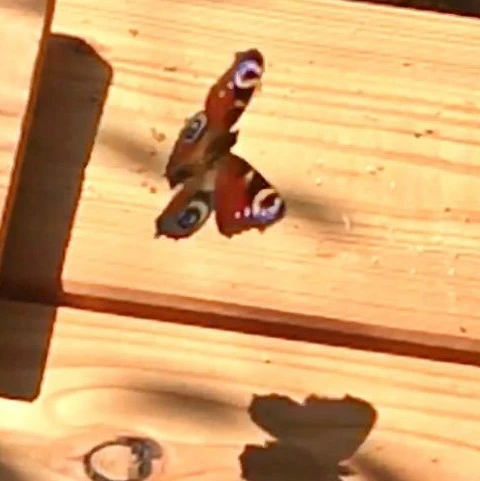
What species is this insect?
Aglais io
